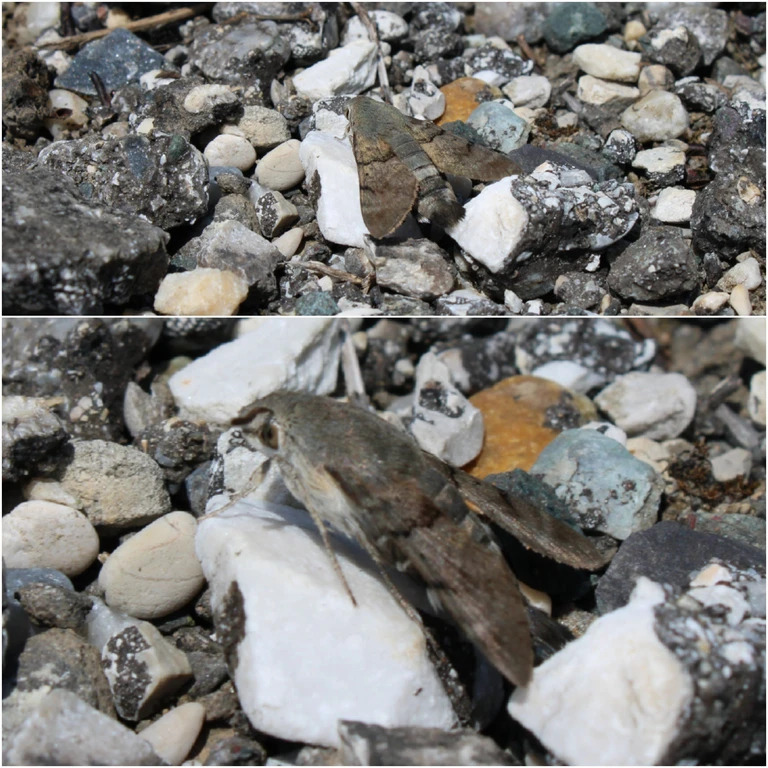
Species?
Macroglossum stellatarum
